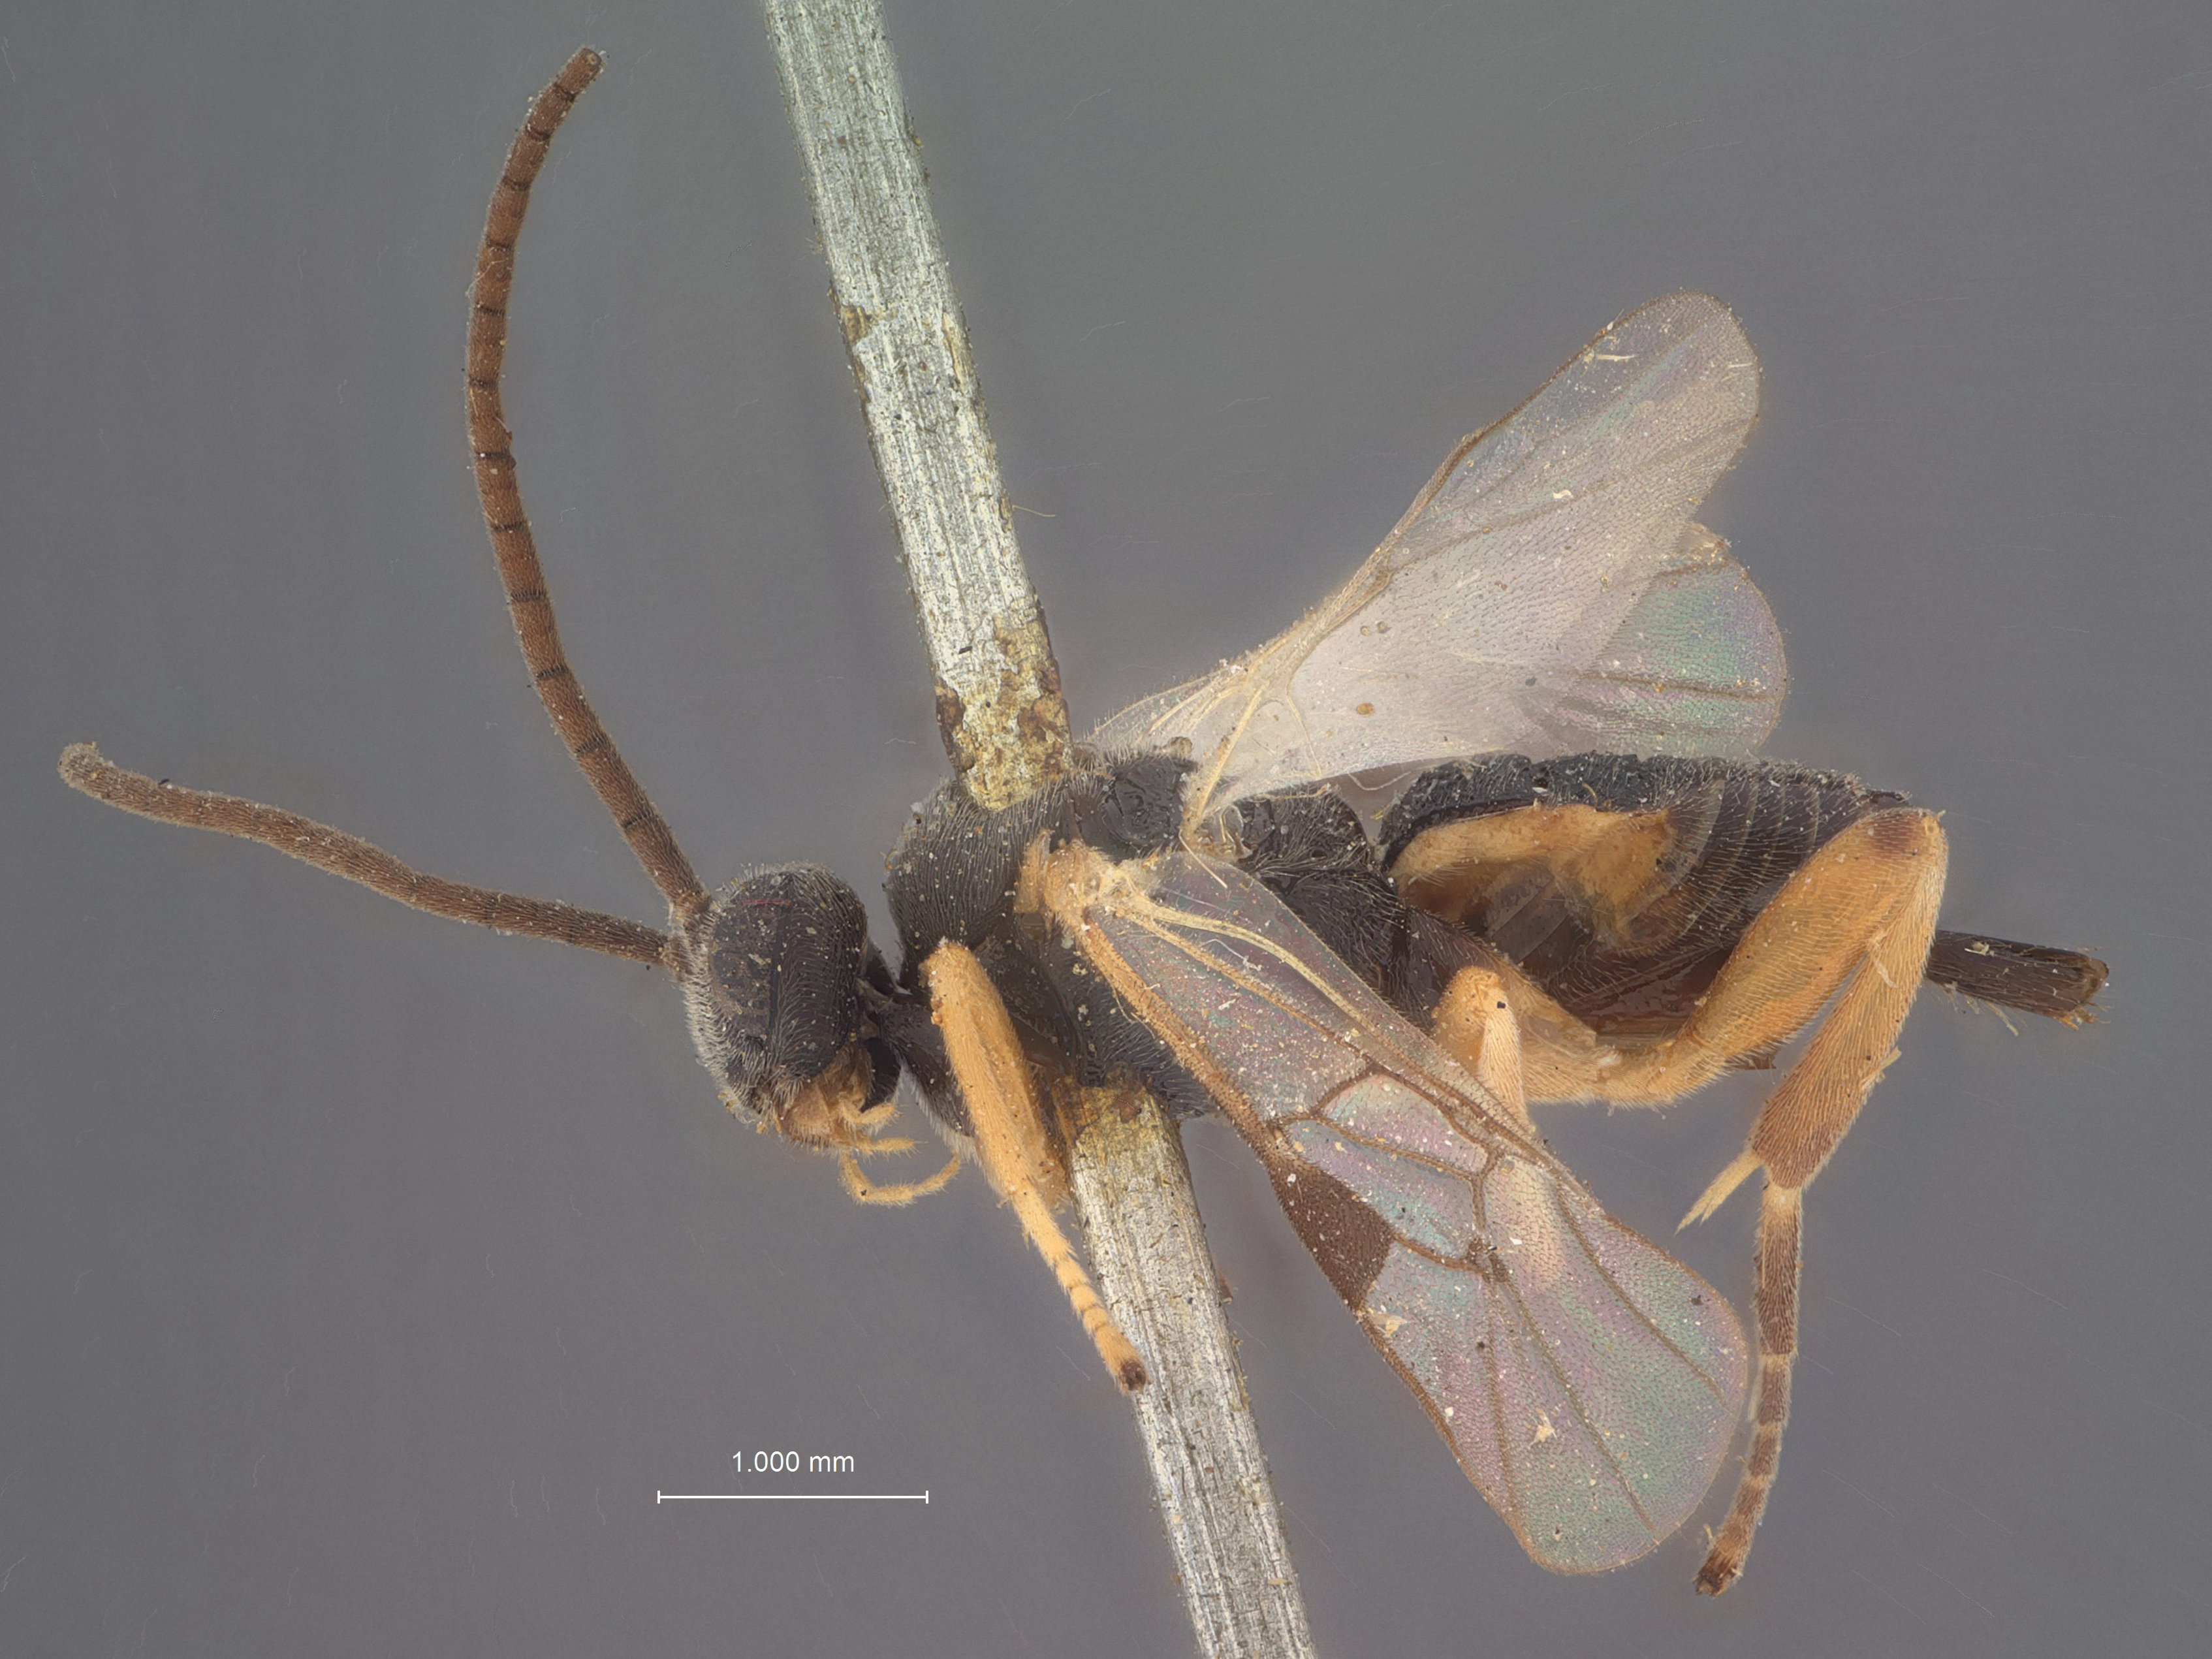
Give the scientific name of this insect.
Microgaster pantographae
